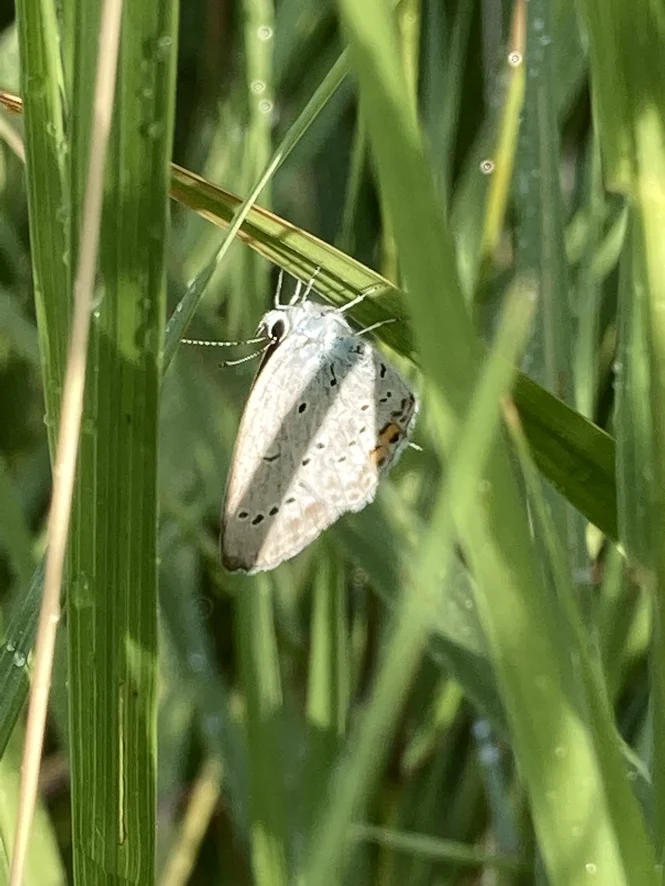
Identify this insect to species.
Cupido argiades (also Elkalyce argiades)
